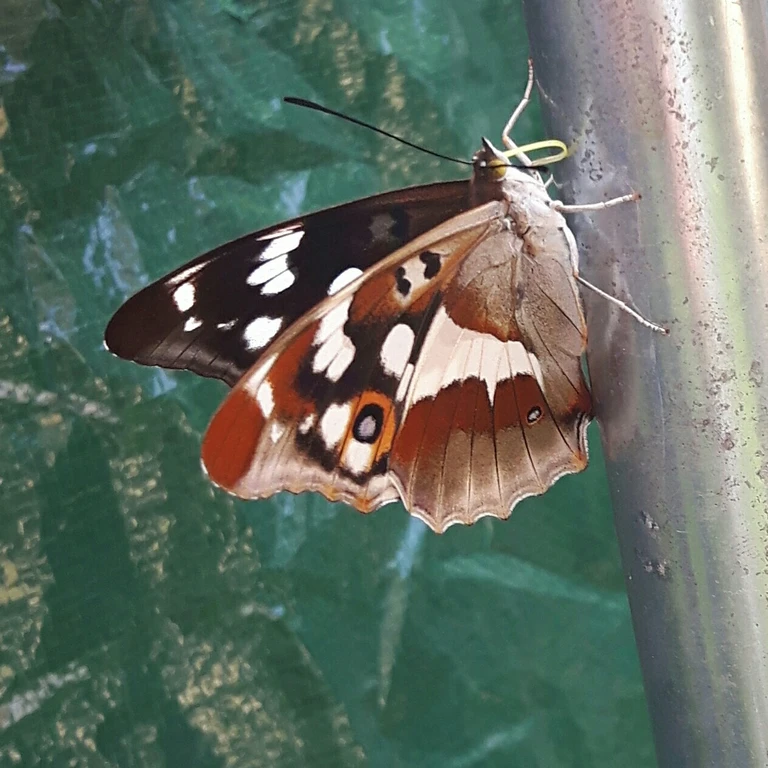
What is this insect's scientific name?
Apatura iris
